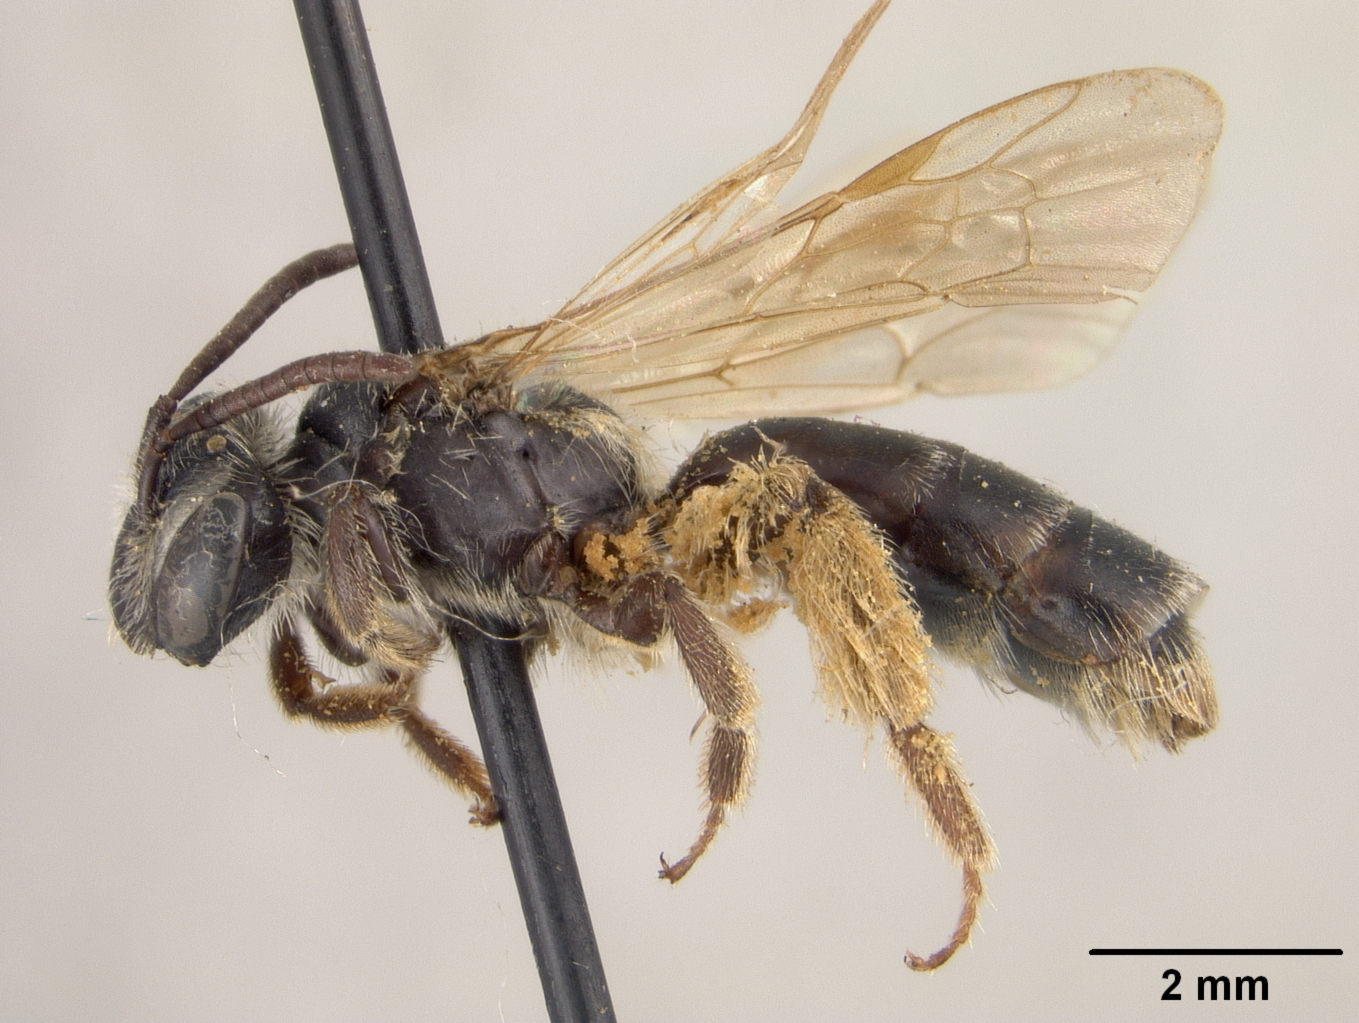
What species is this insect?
Andrena dreisbachi
